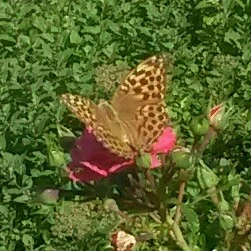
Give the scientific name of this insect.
Argynnis paphia
